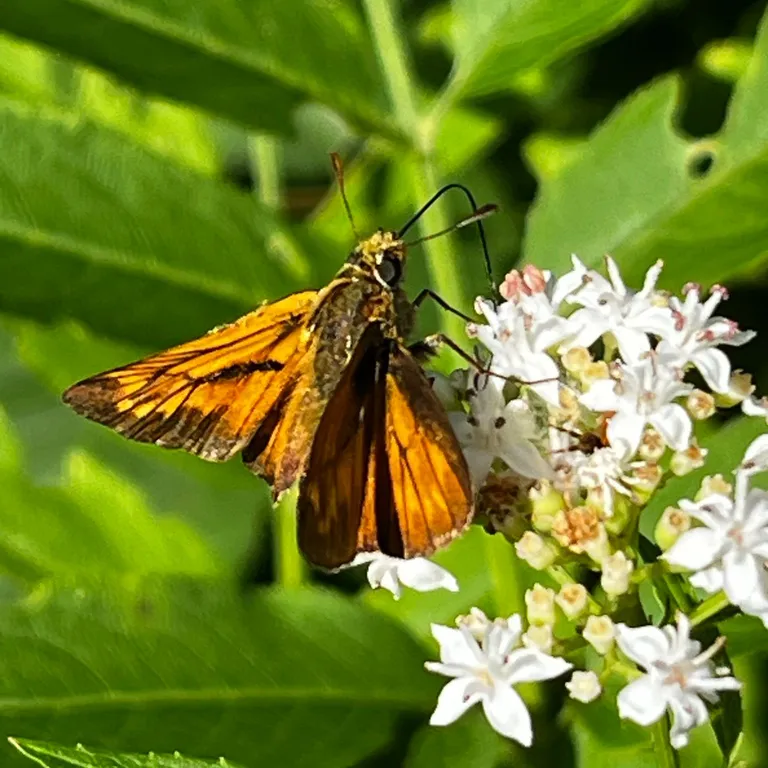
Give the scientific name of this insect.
Ochlodes sylvanus (also Ochlodes venata)
